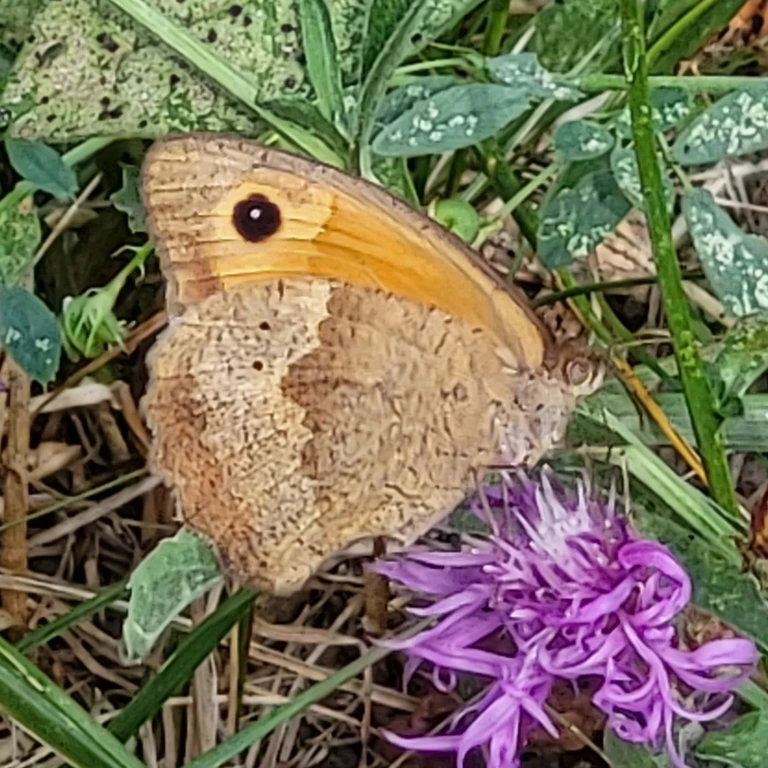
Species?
Maniola jurtina
